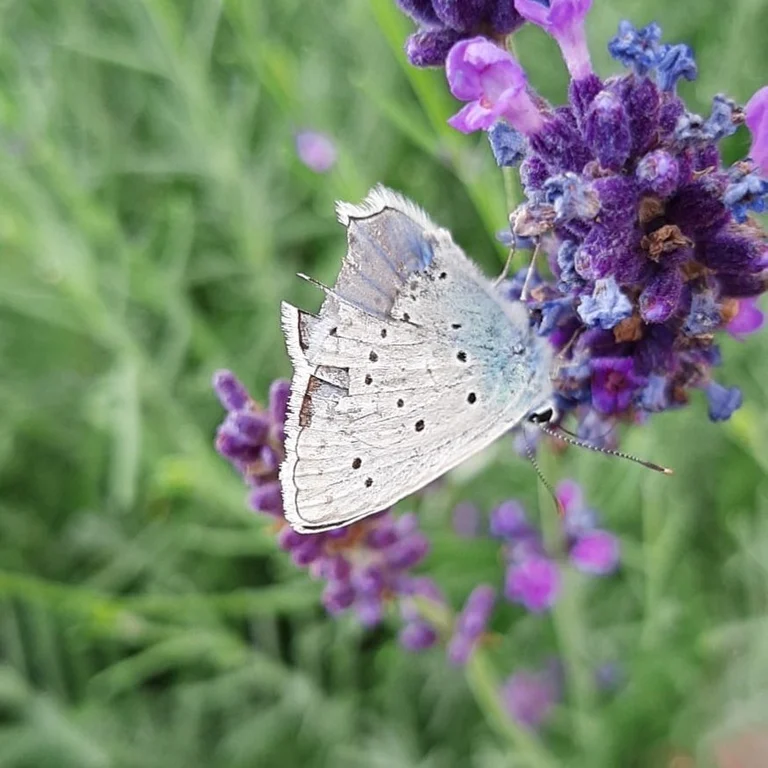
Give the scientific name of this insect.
Polyommatus daphnis
